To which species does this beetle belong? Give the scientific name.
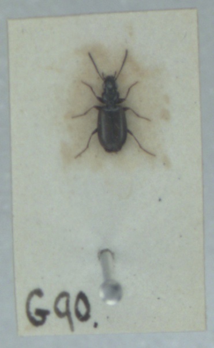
Syntomus obscuroguttatus
